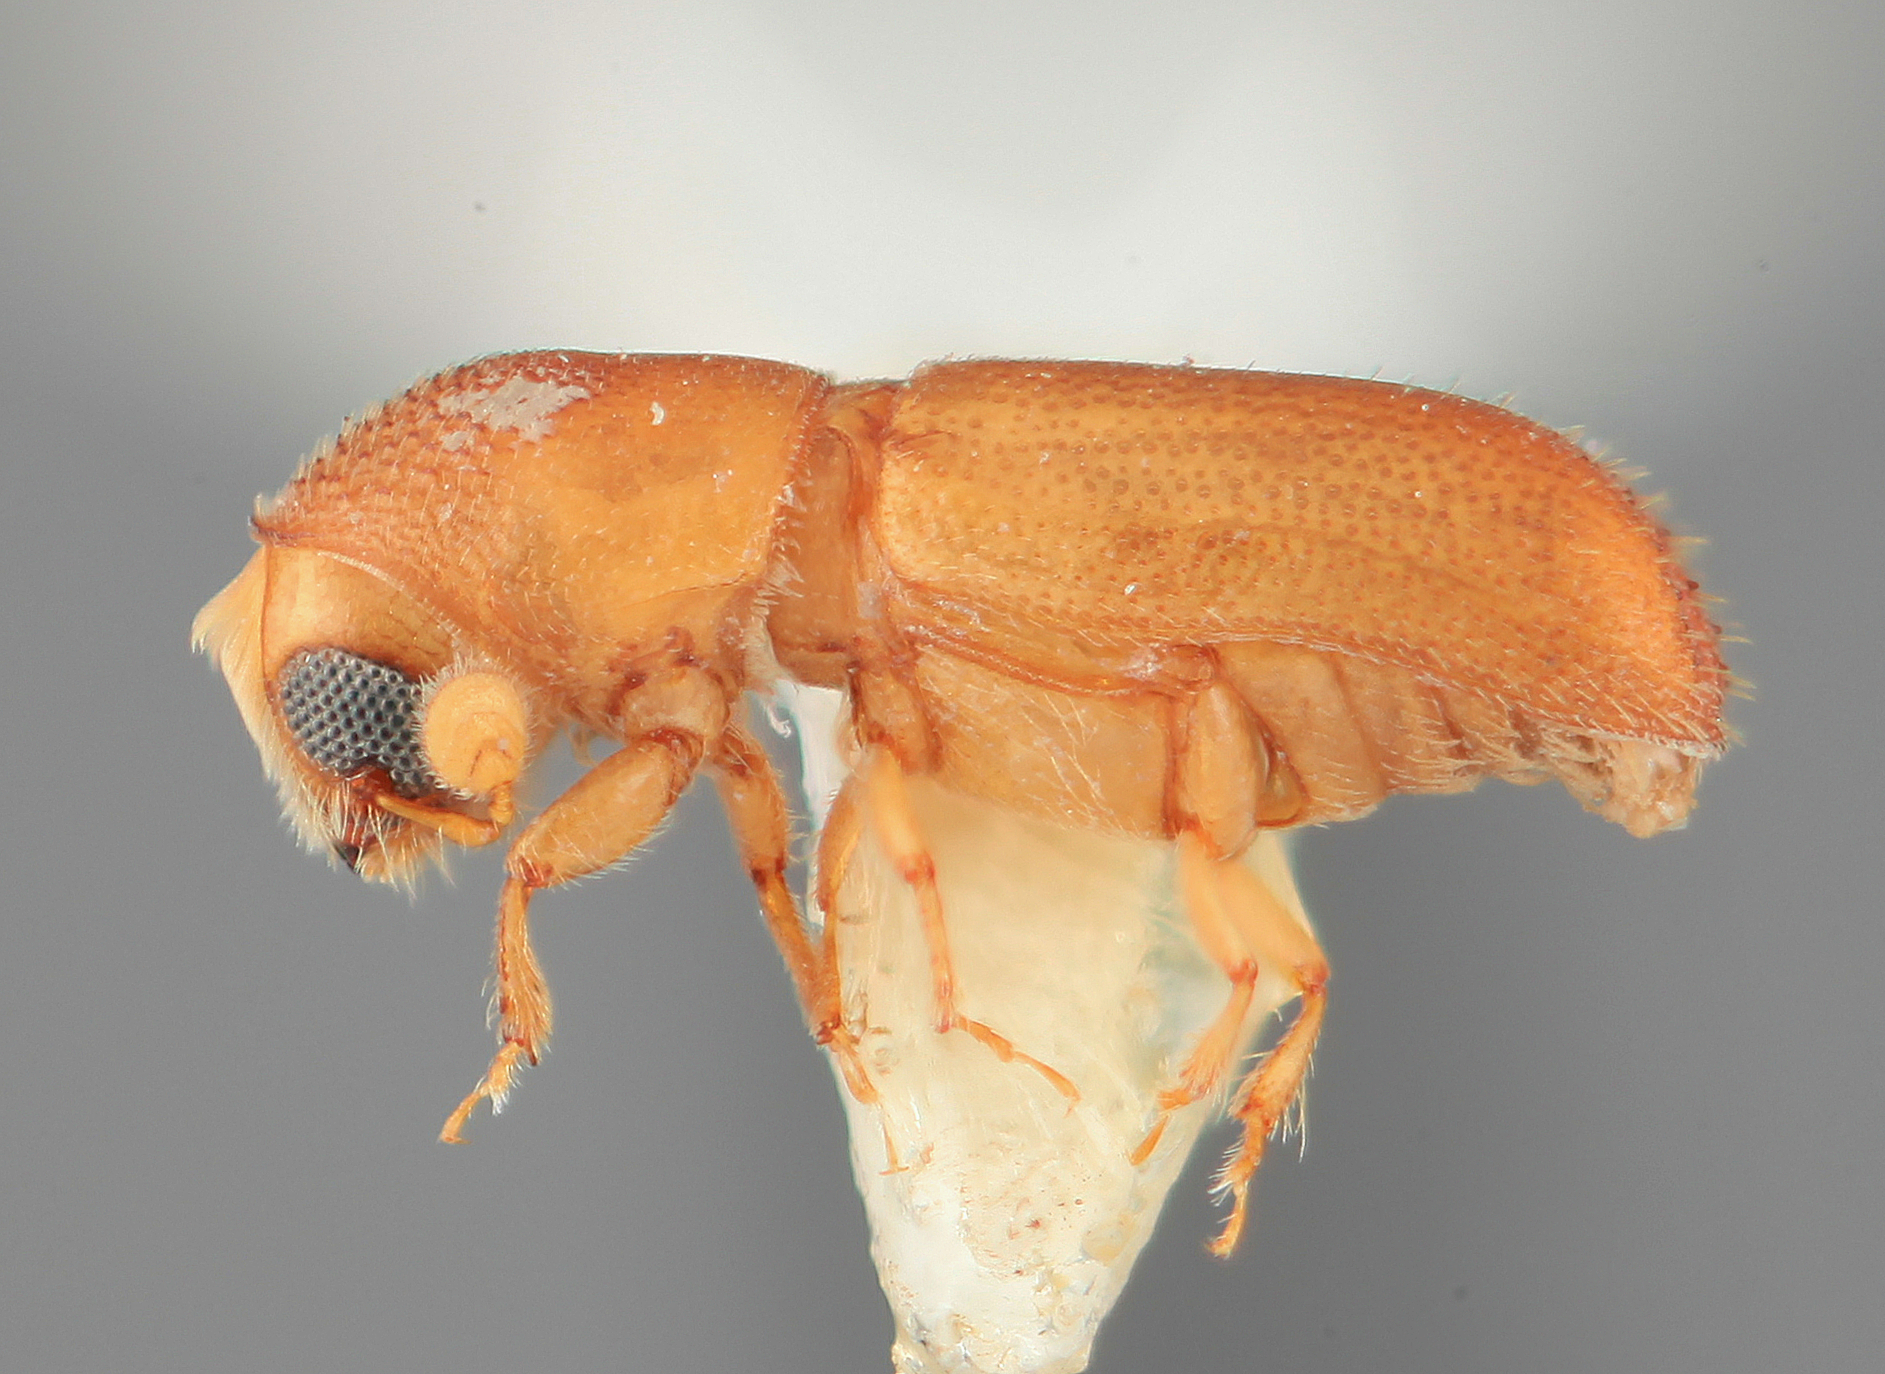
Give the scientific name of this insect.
Araptus virolae
